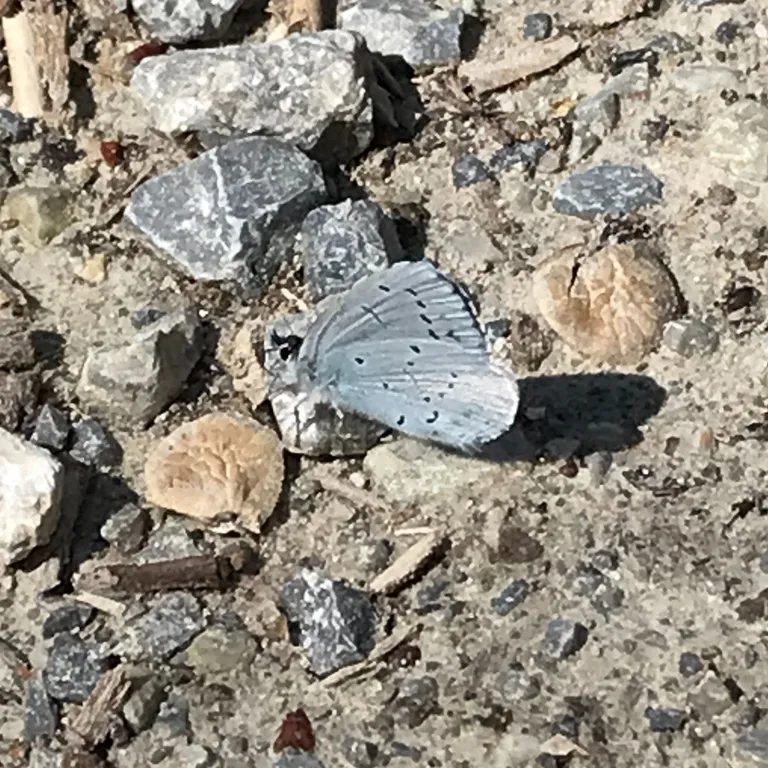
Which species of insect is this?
Celastrina argiolus
